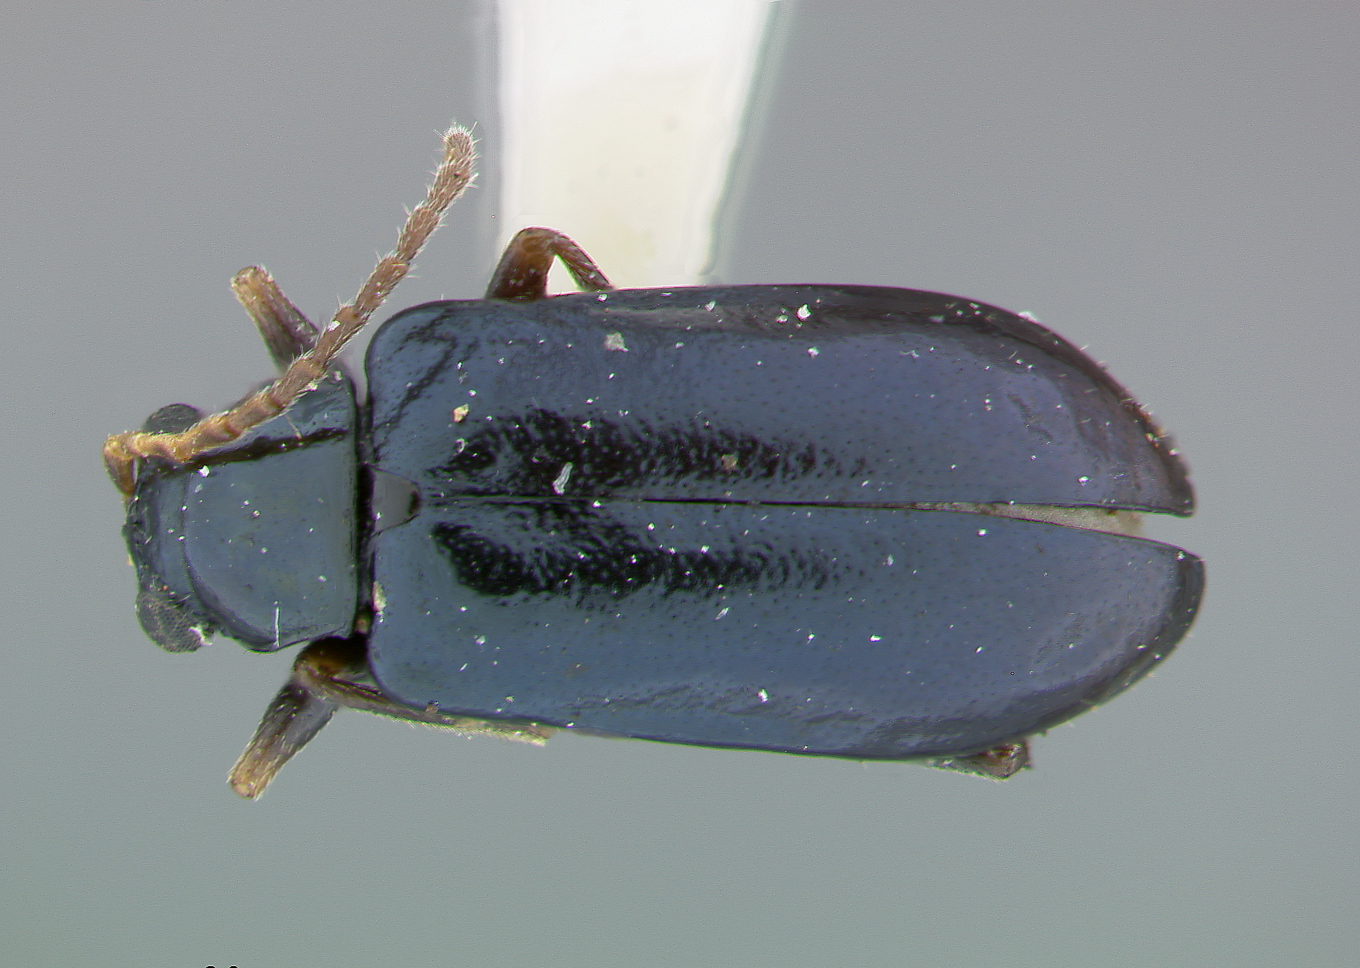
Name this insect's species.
Luperodes bimarginata
